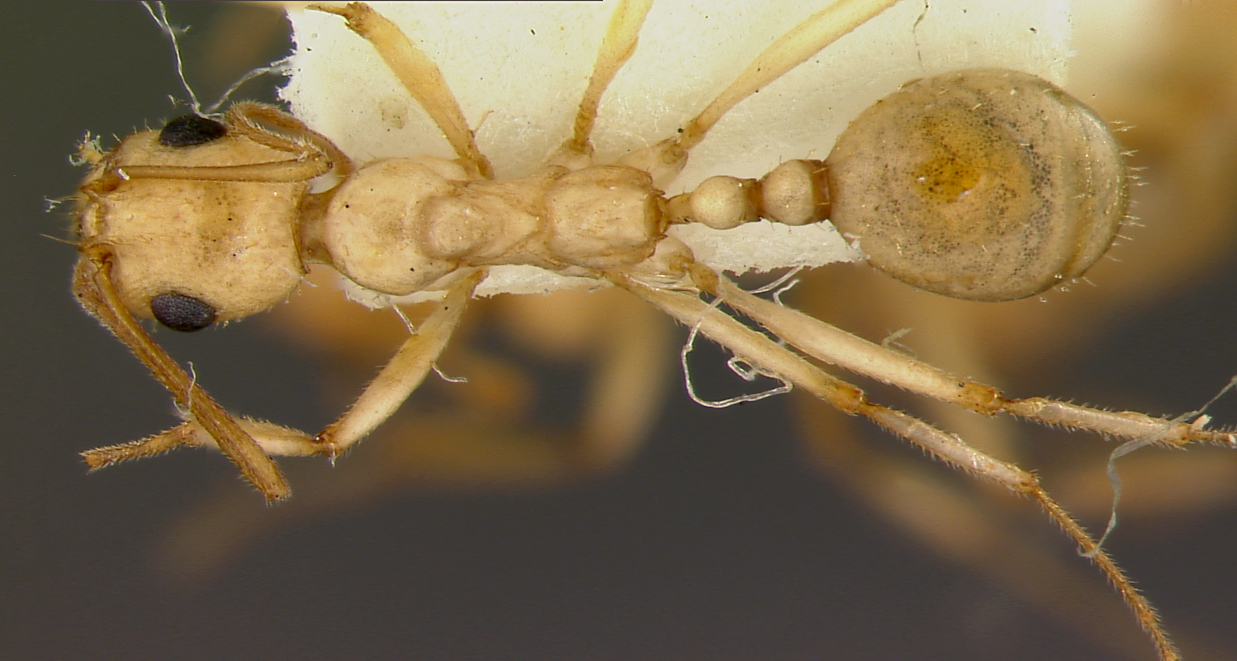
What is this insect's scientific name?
Aphaenogaster megommatus
